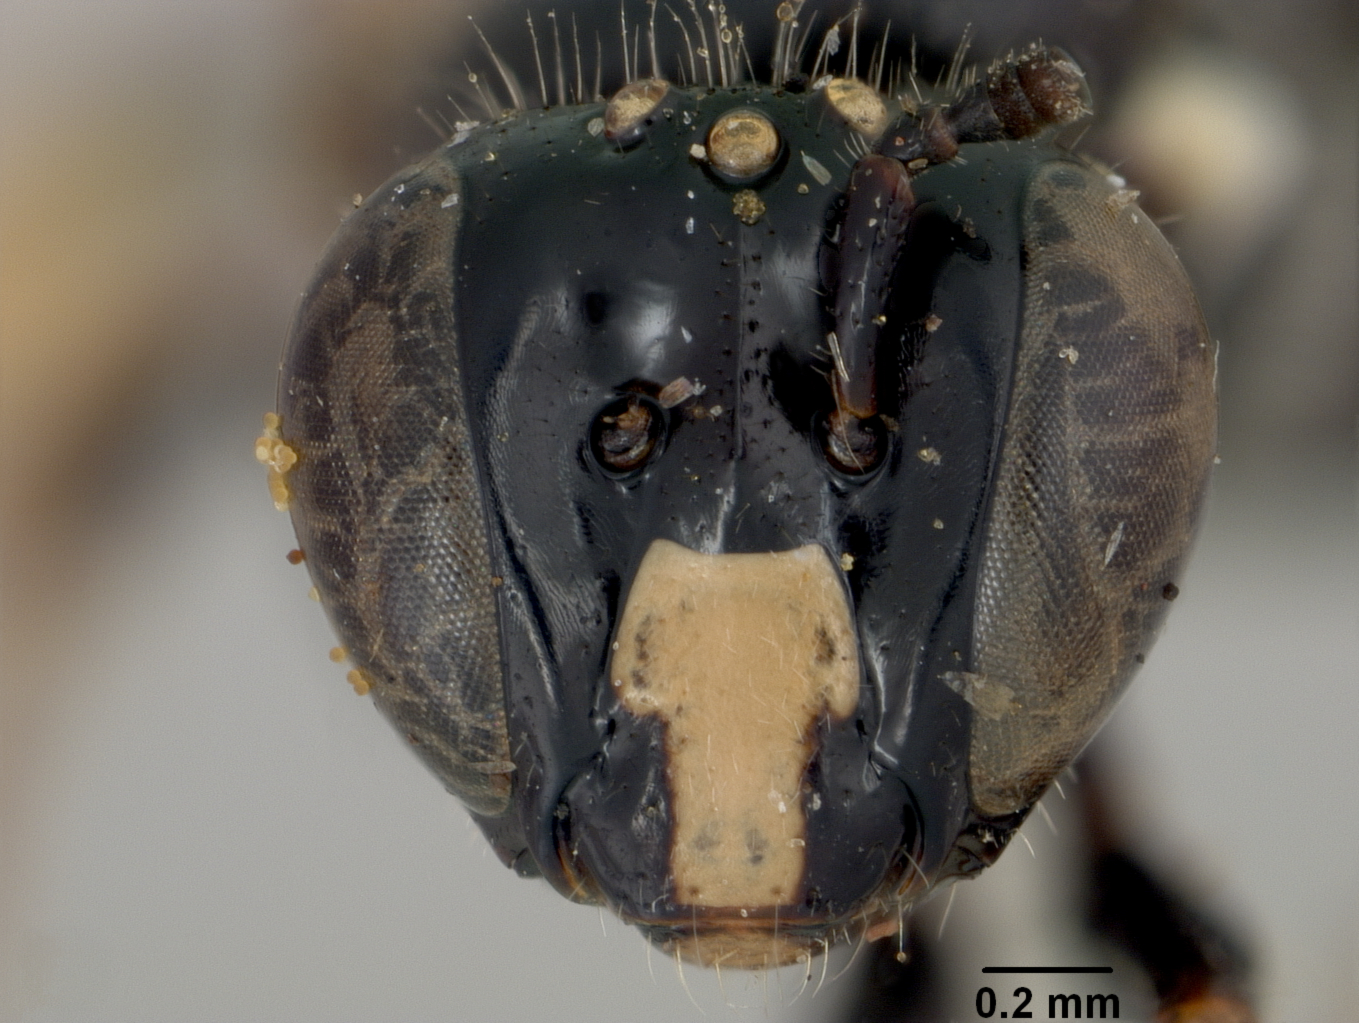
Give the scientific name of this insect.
Exoneura botanica
